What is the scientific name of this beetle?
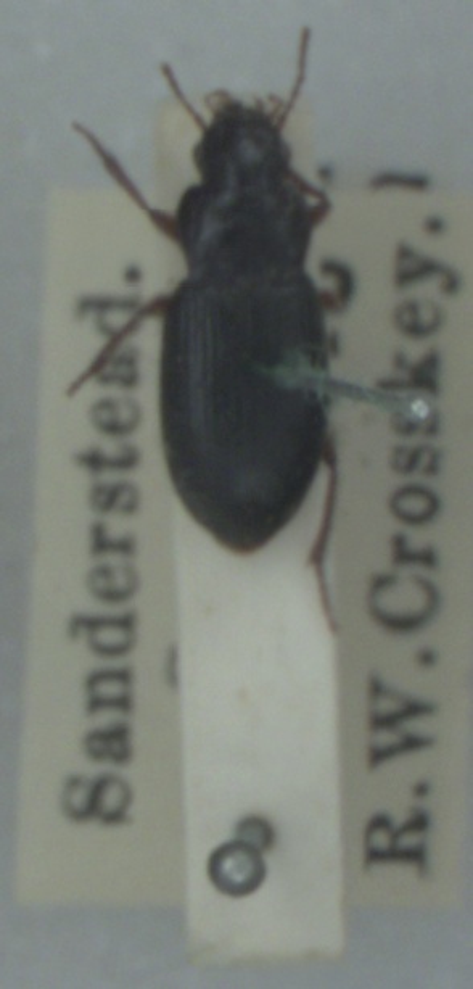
Ophonus melletii
